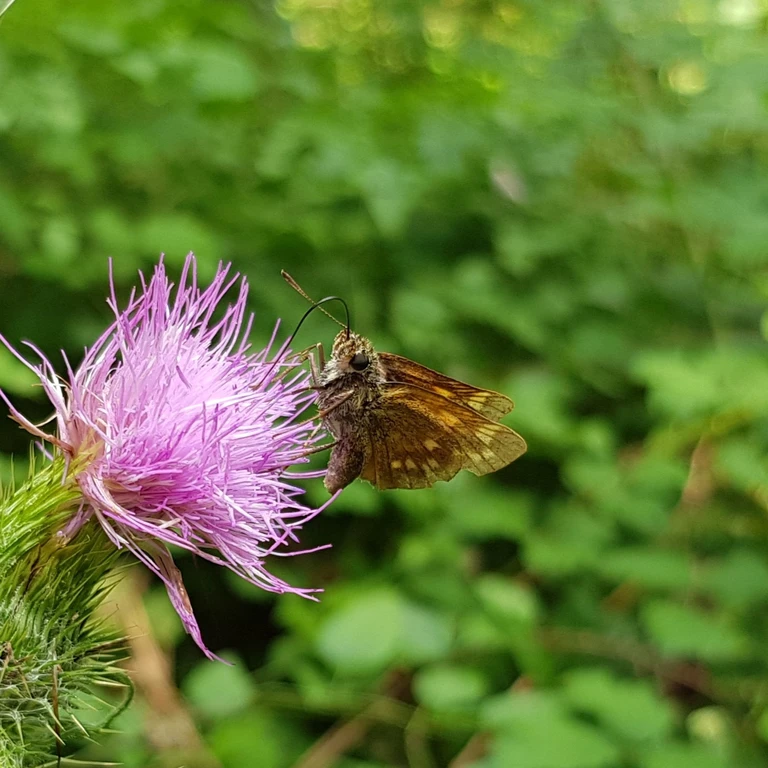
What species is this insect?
Ochlodes sylvanus (also Ochlodes venata)
